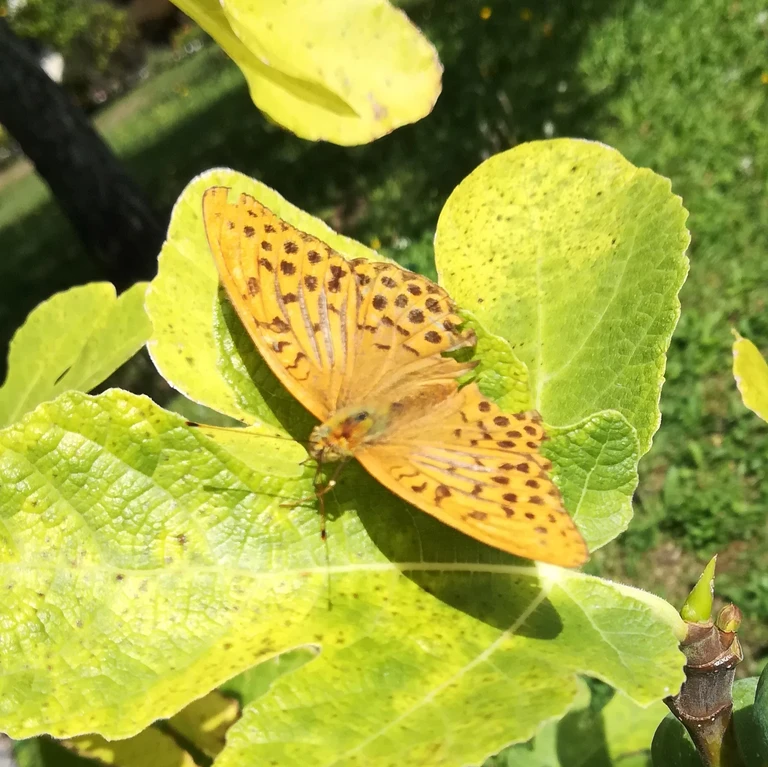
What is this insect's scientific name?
Argynnis paphia
